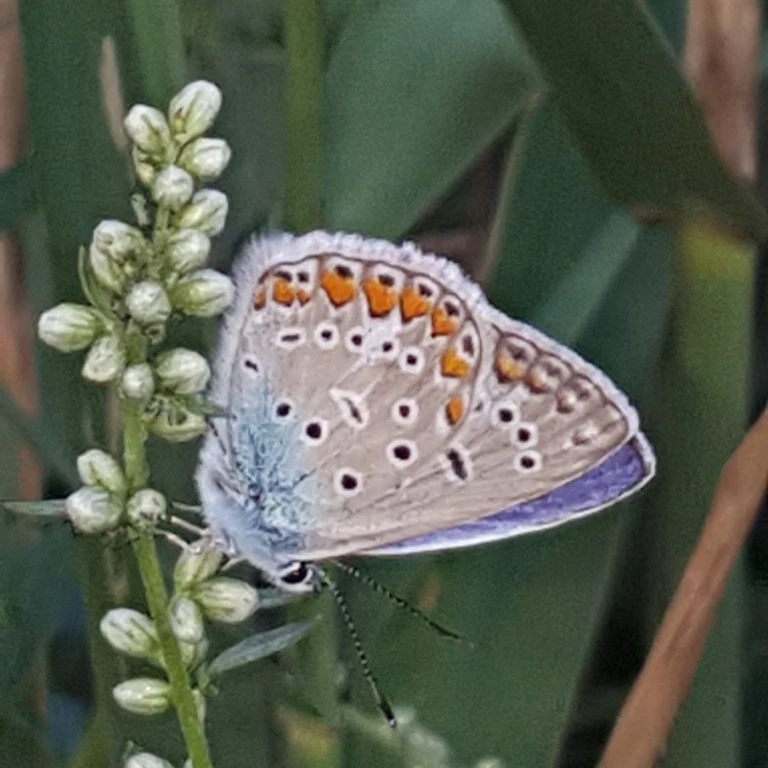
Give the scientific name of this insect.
Polyommatus icarus
